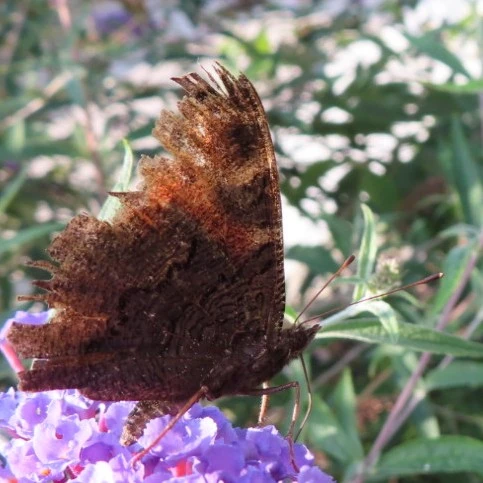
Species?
Aglais io
